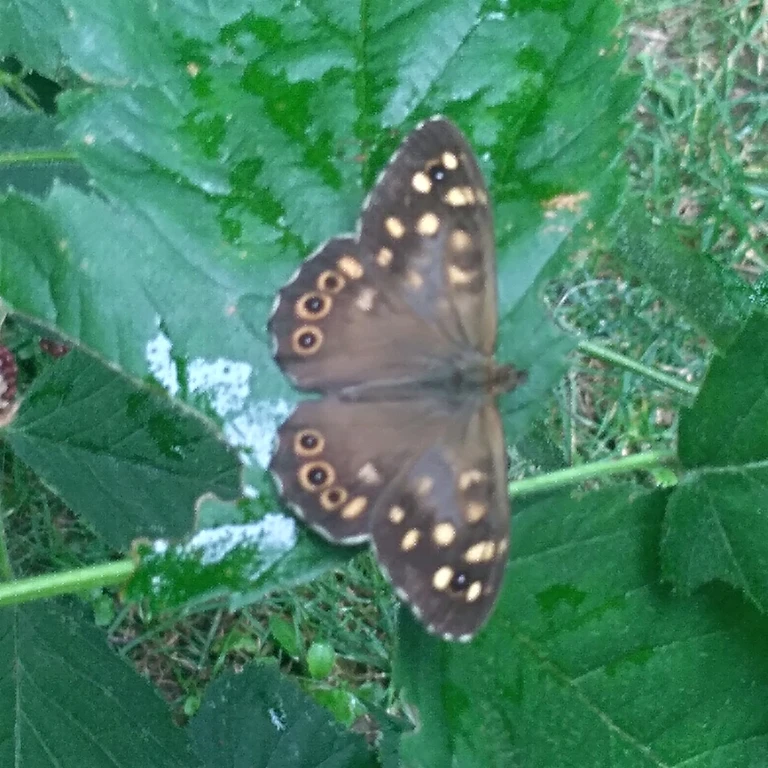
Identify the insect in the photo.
Pararge aegeria
